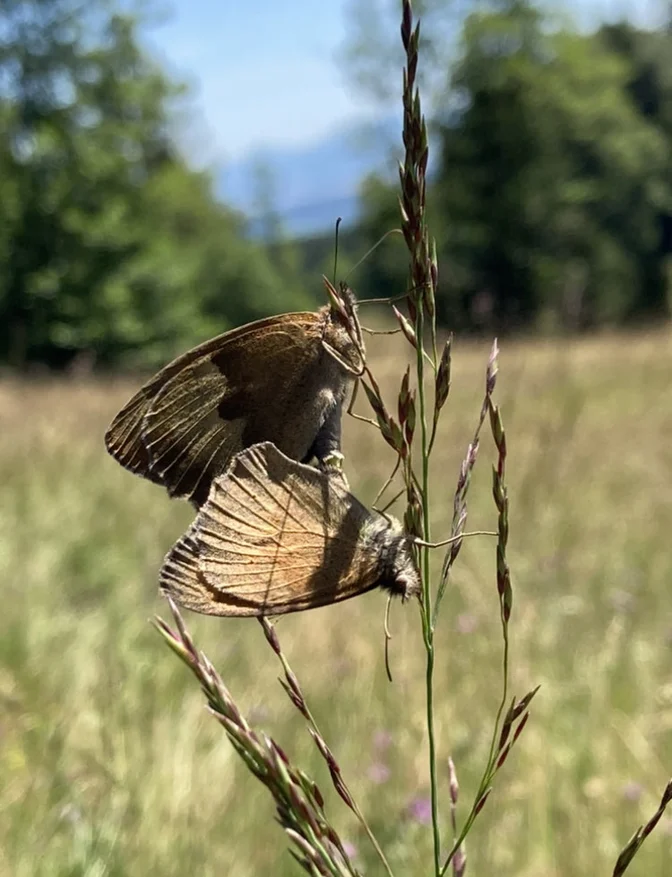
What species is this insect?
Maniola jurtina
